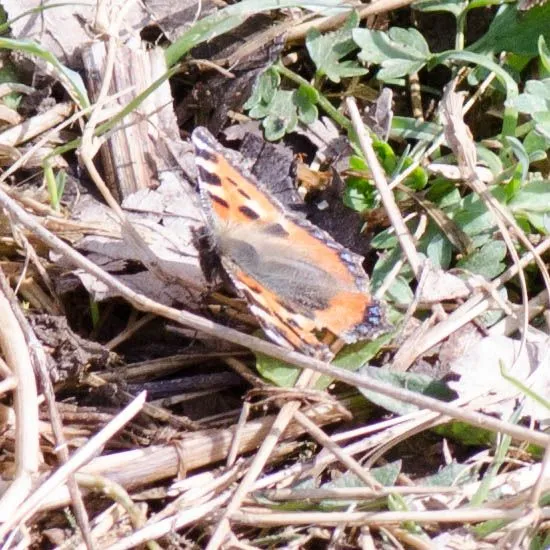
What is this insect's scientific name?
Aglais urticae
